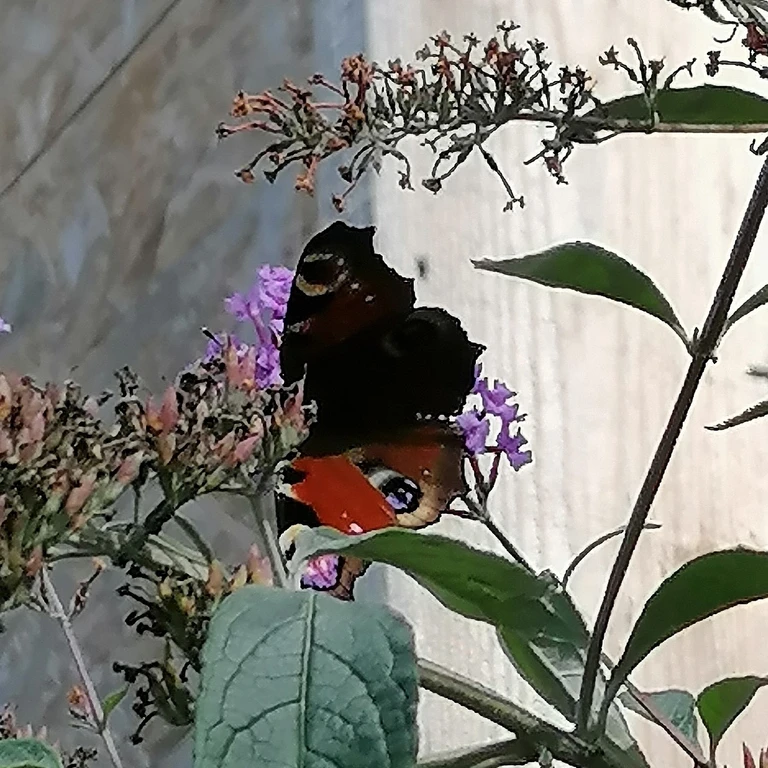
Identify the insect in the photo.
Aglais io
